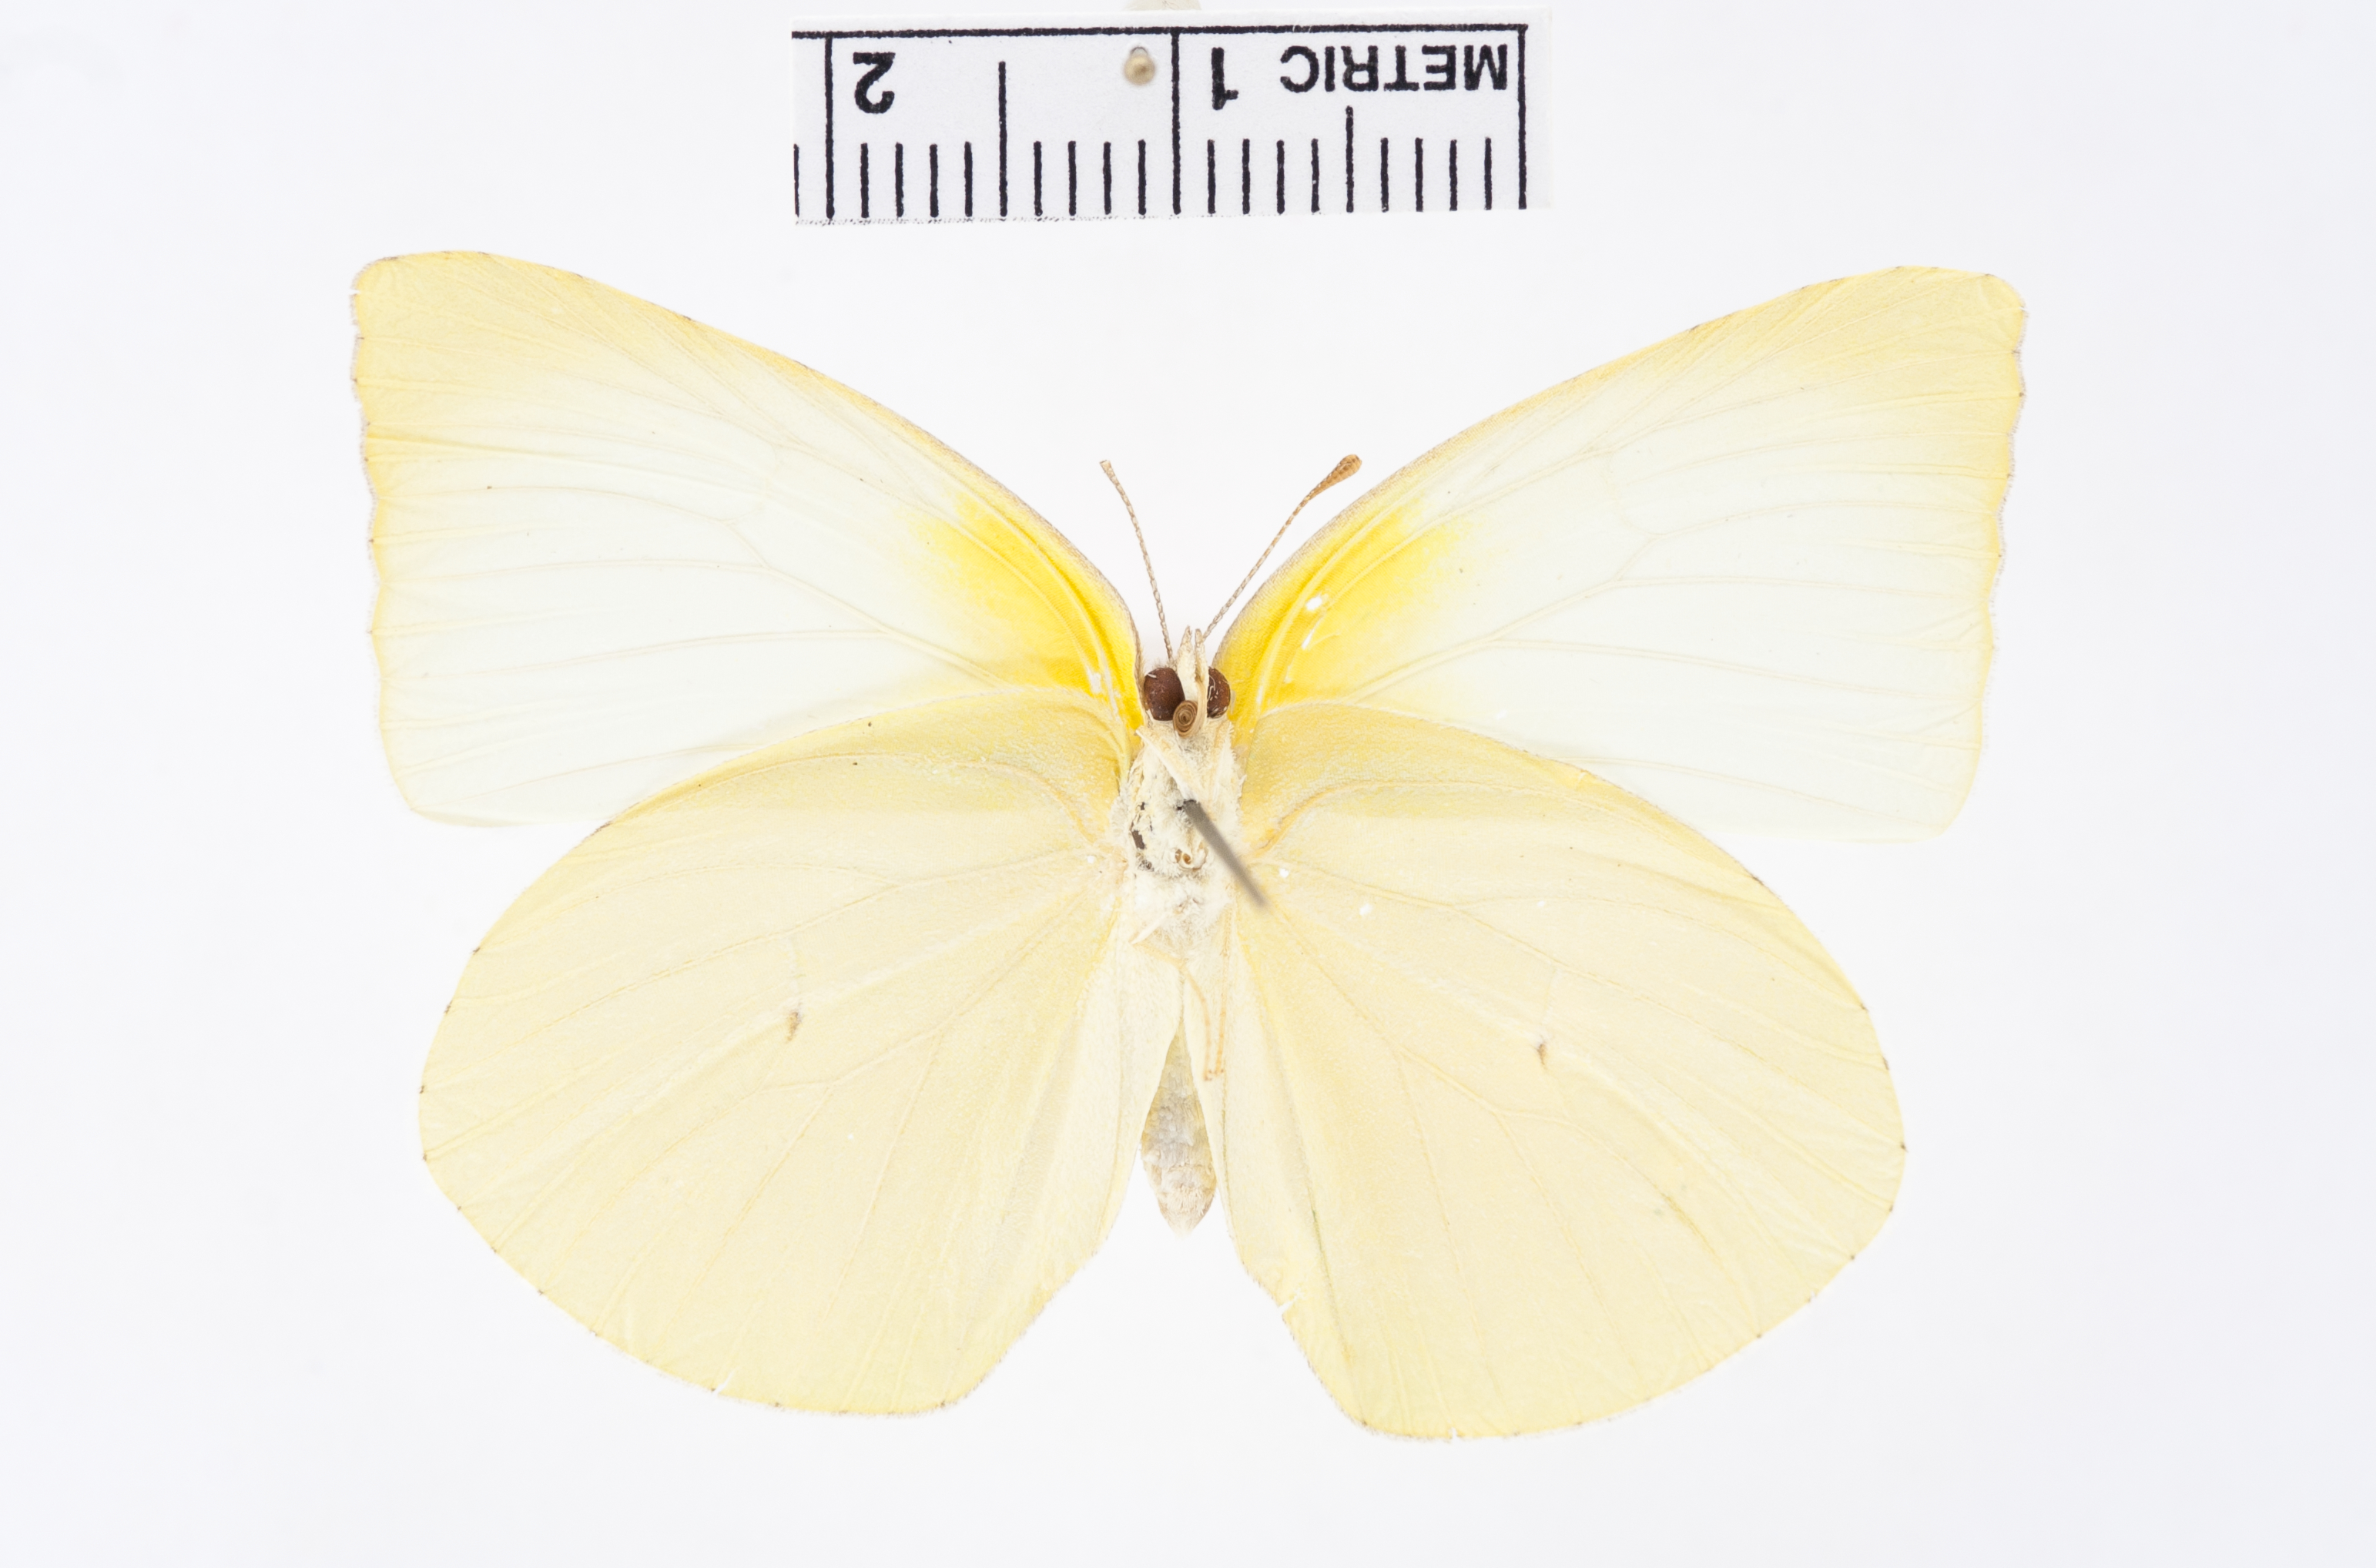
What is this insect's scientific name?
Kricogonia lycide
